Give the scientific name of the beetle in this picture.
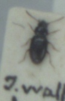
Elaphropus walkerianus
